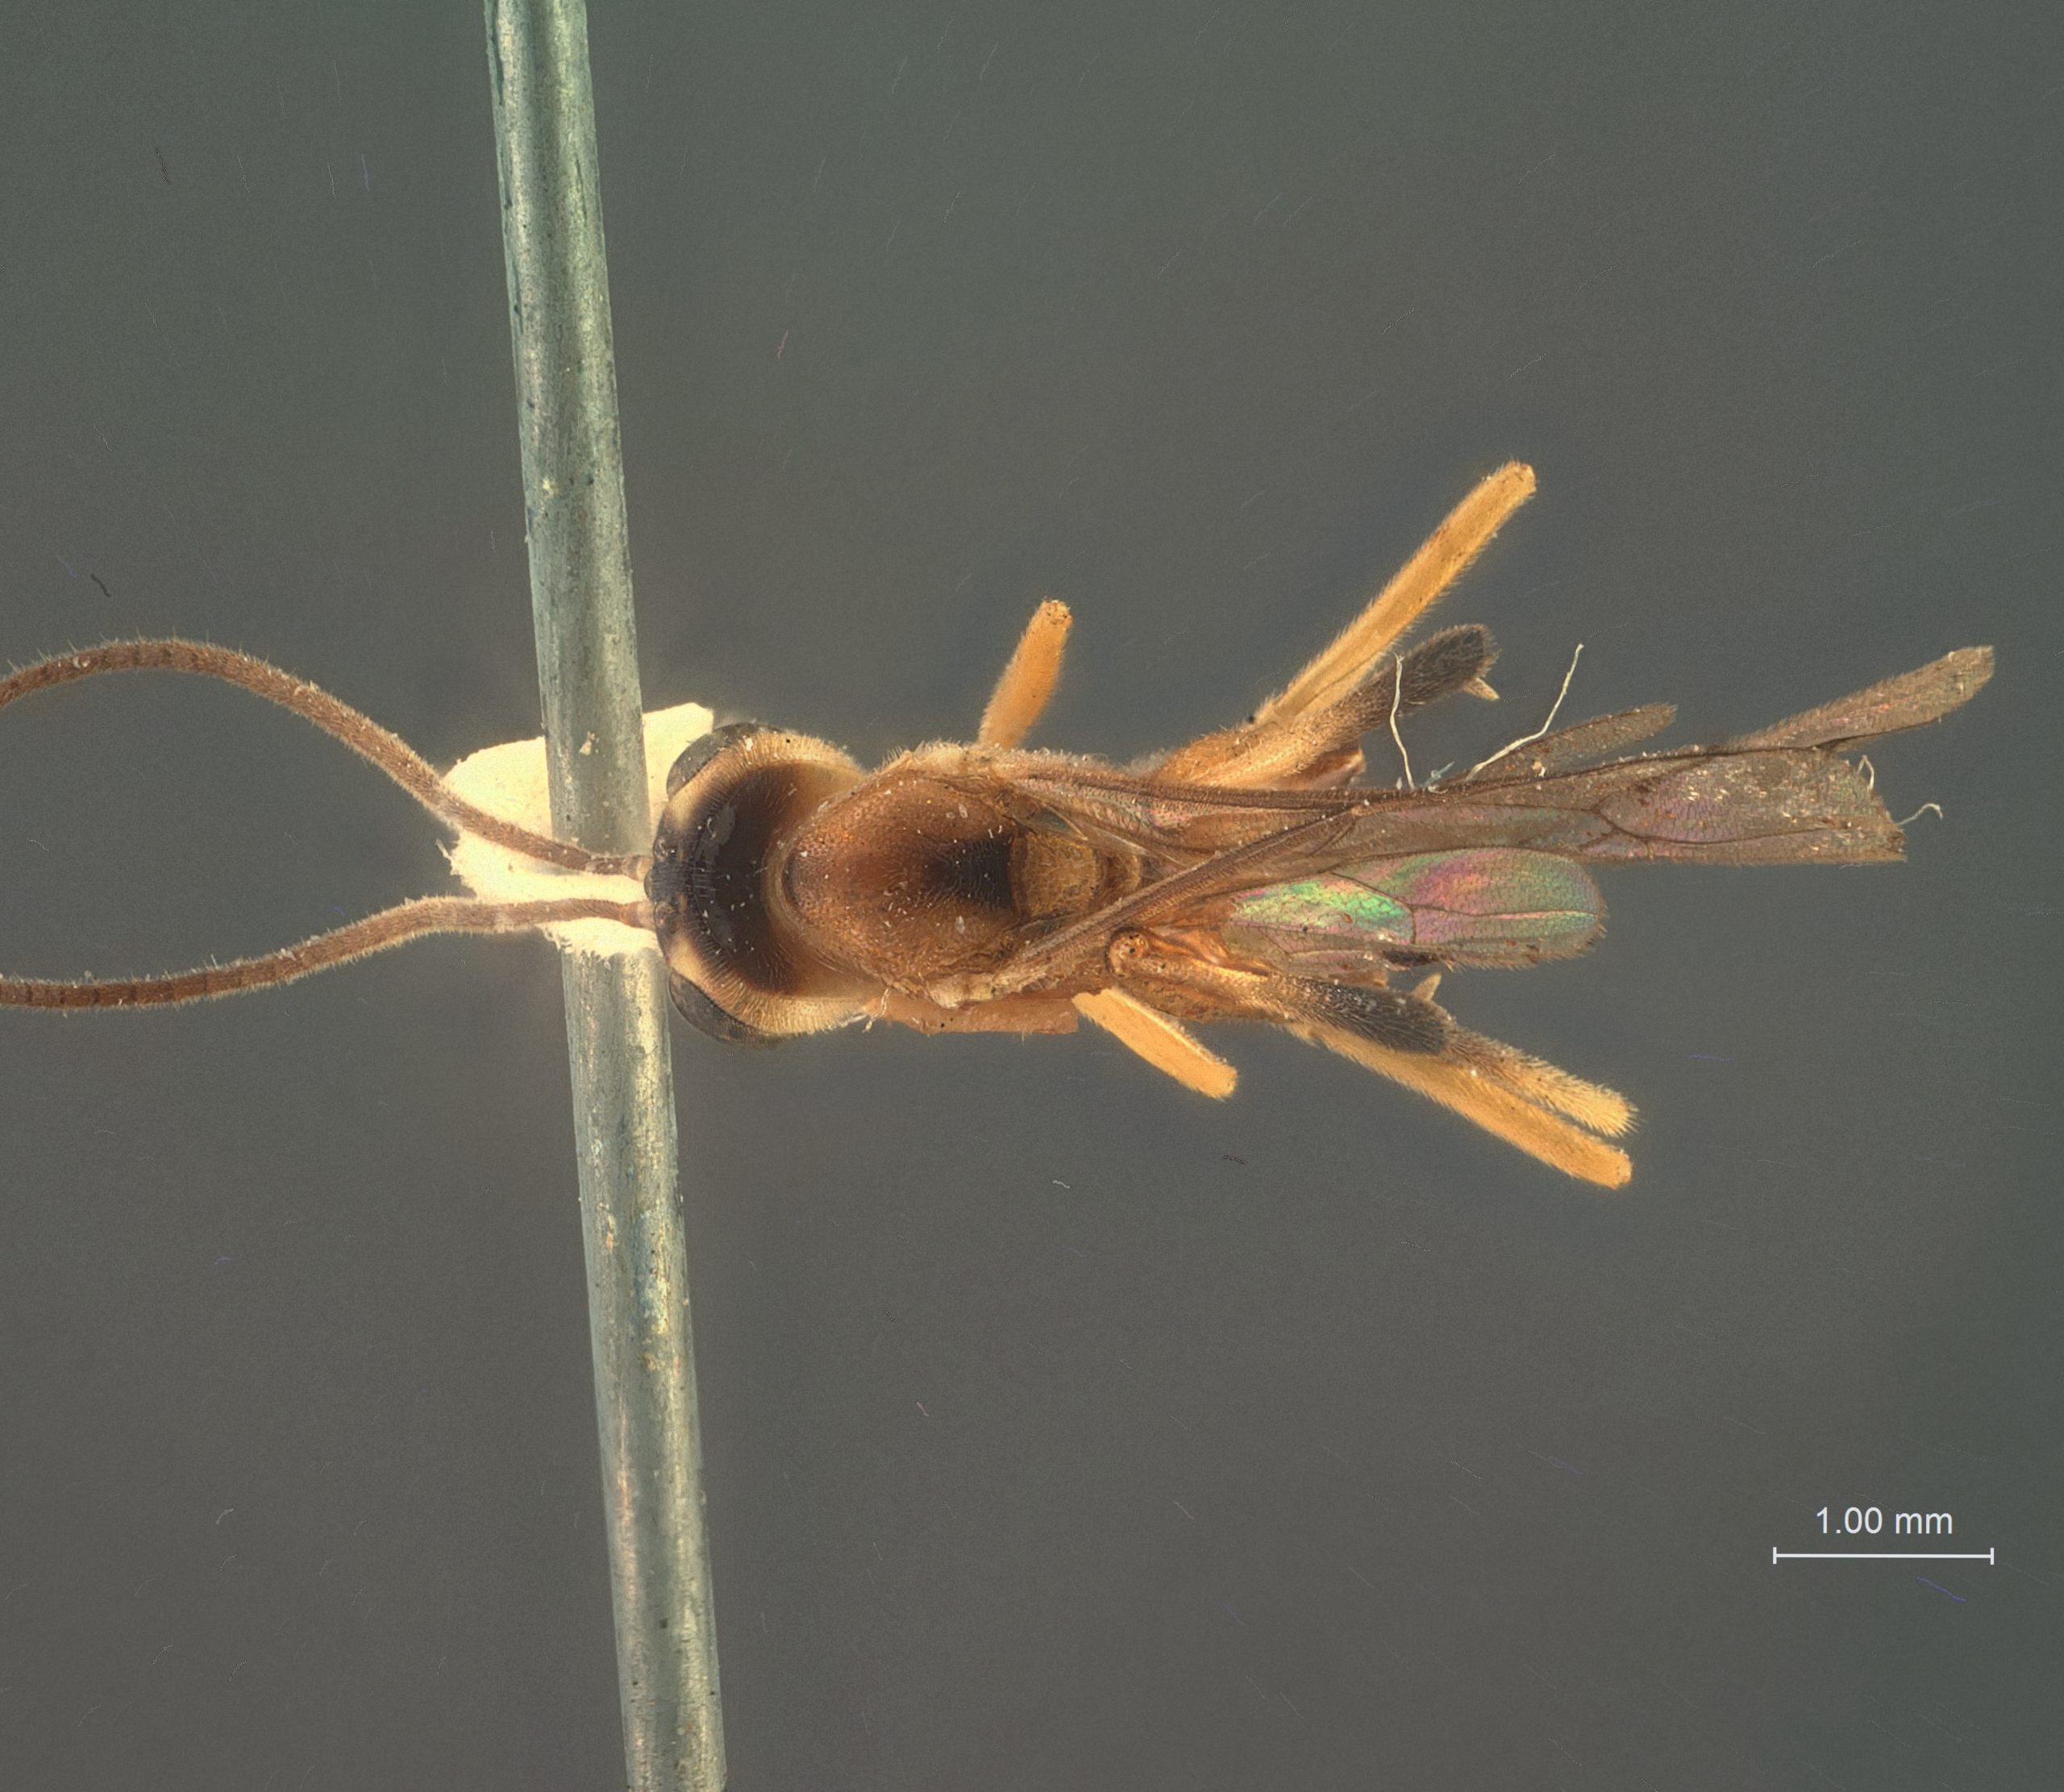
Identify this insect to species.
Aphanistes fuscipes
